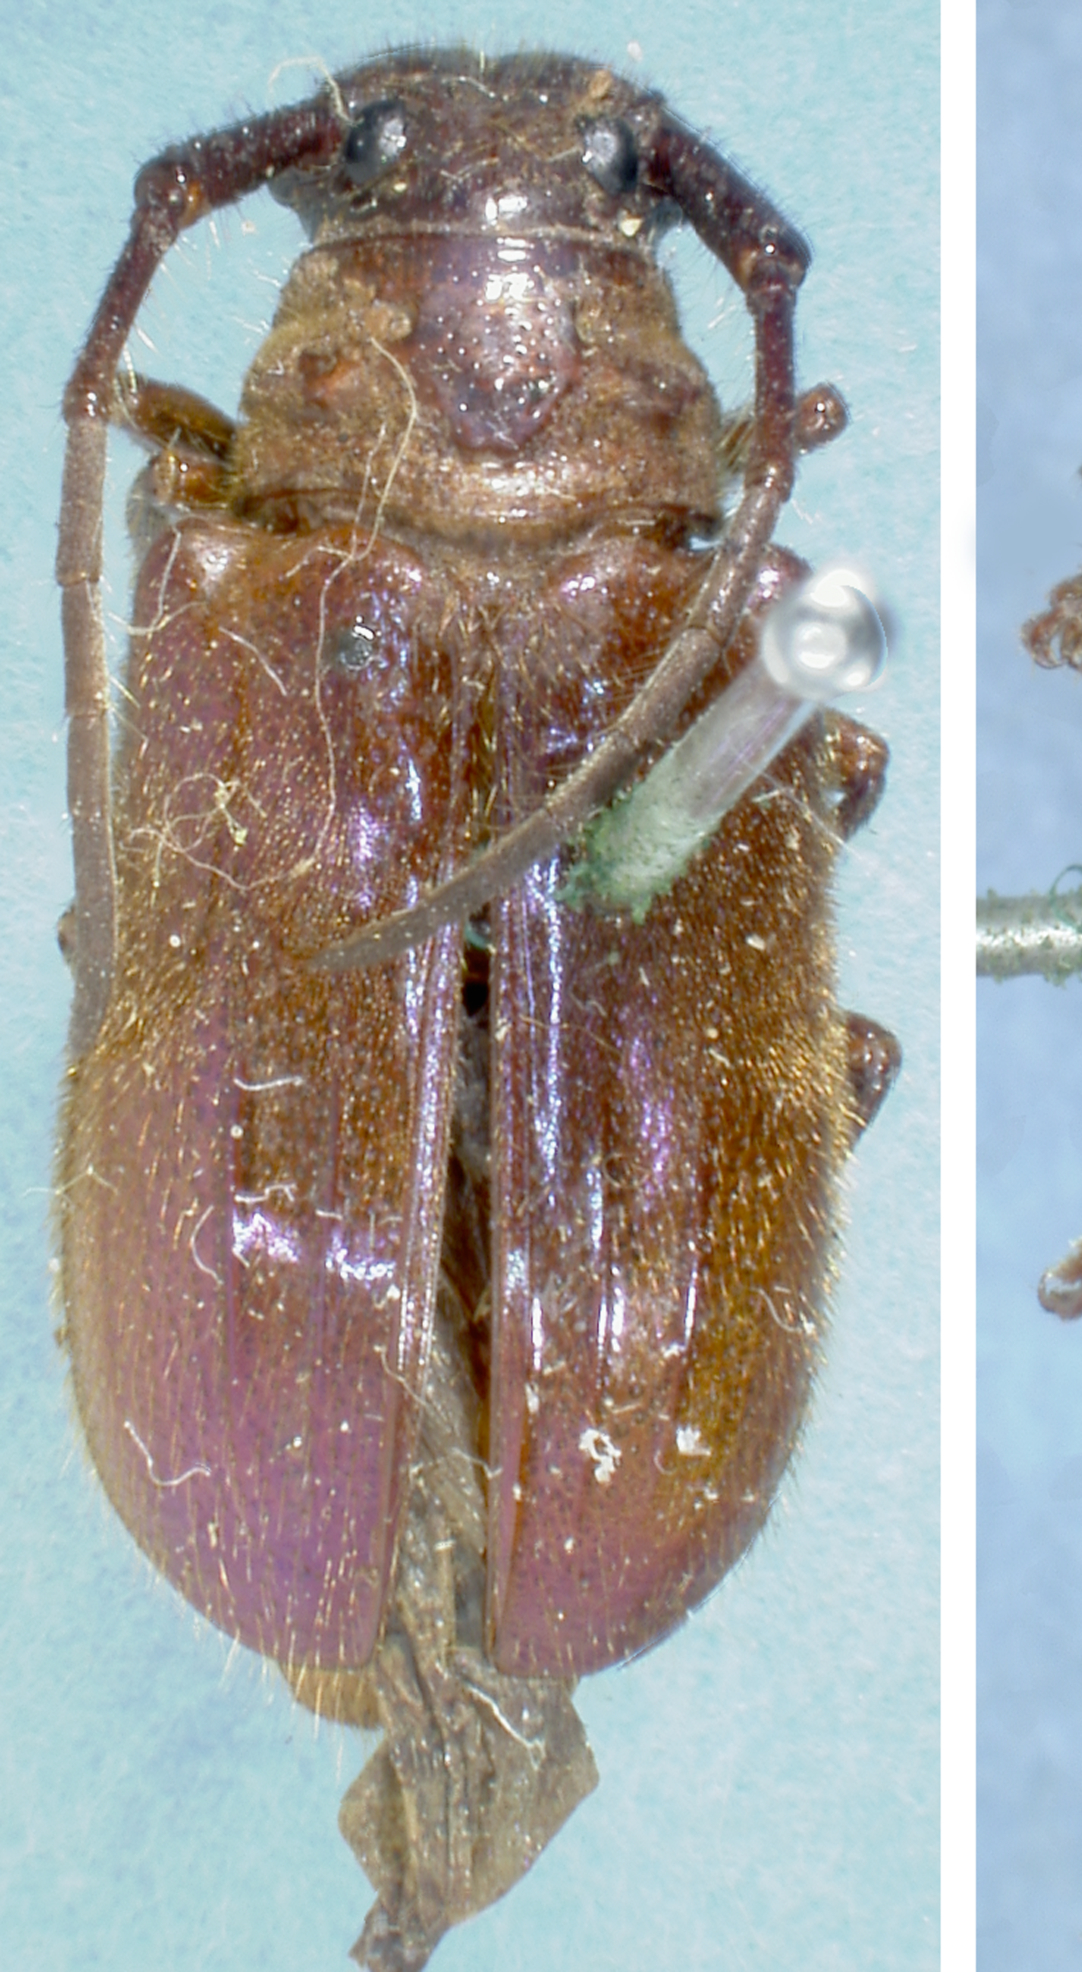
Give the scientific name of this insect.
Astathes opalescens
